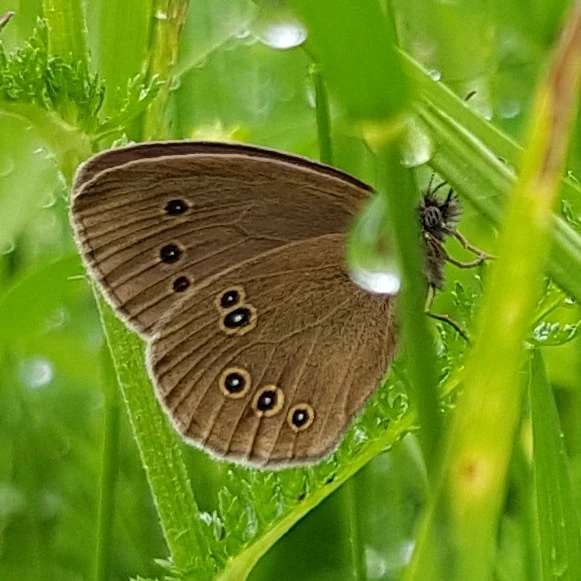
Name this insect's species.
Aphantopus hyperantus
